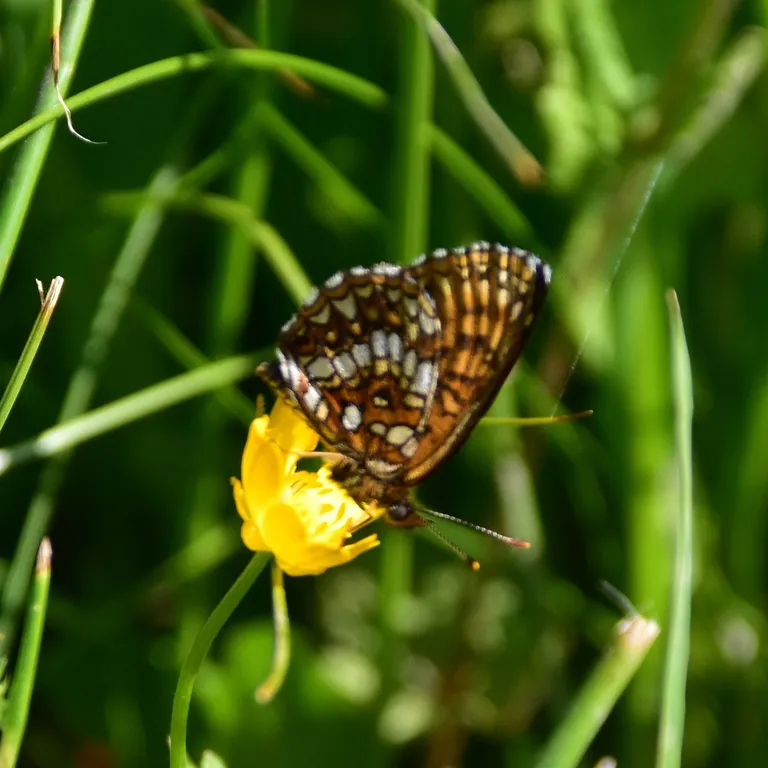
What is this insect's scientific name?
Melitaea diamina
